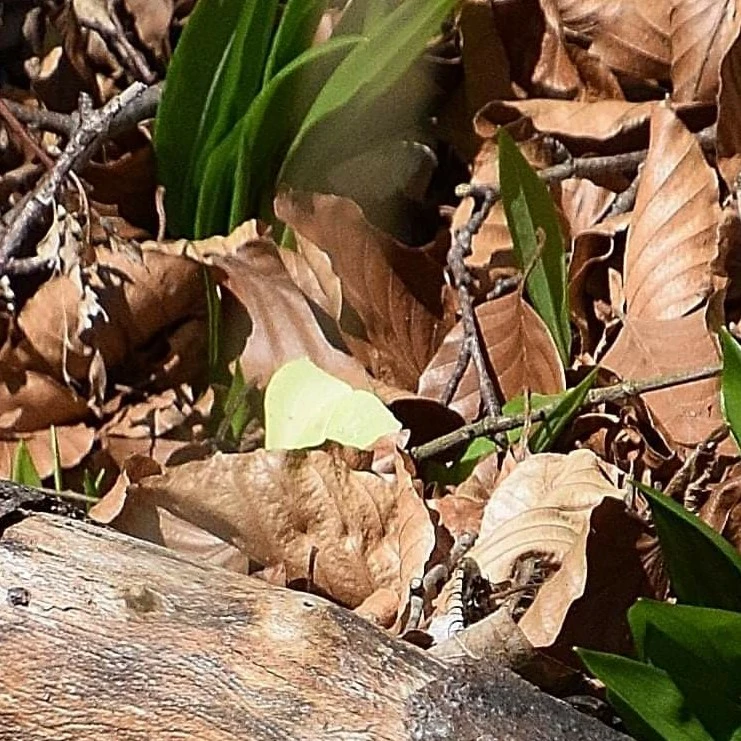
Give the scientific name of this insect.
Gonepteryx rhamni
